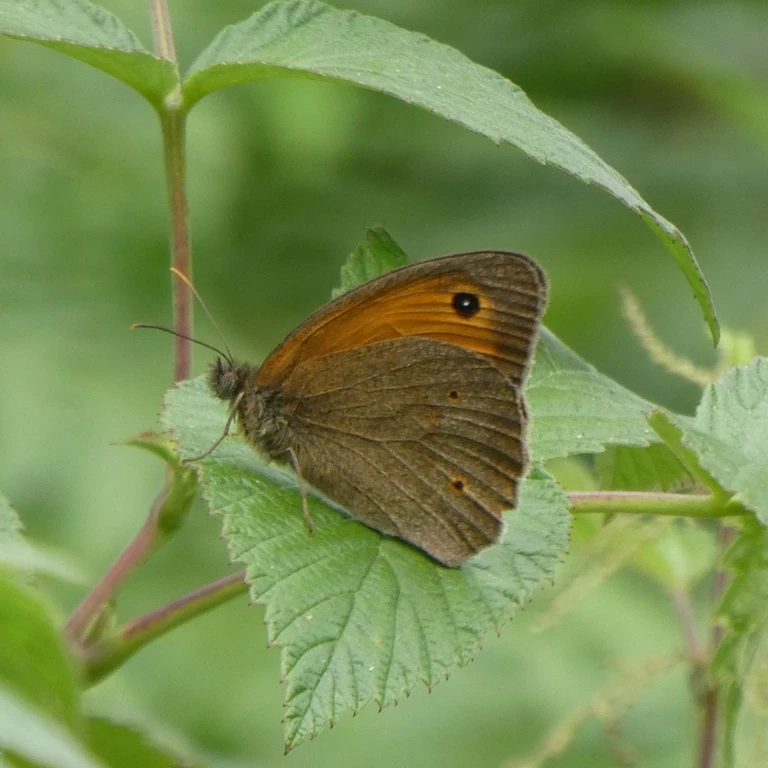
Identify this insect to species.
Maniola jurtina
